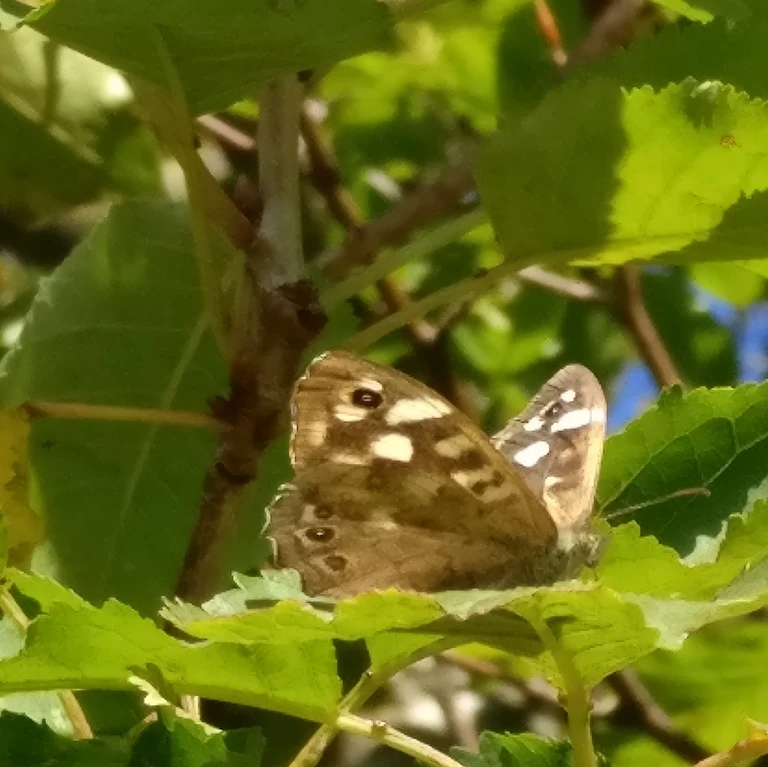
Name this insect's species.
Pararge aegeria
